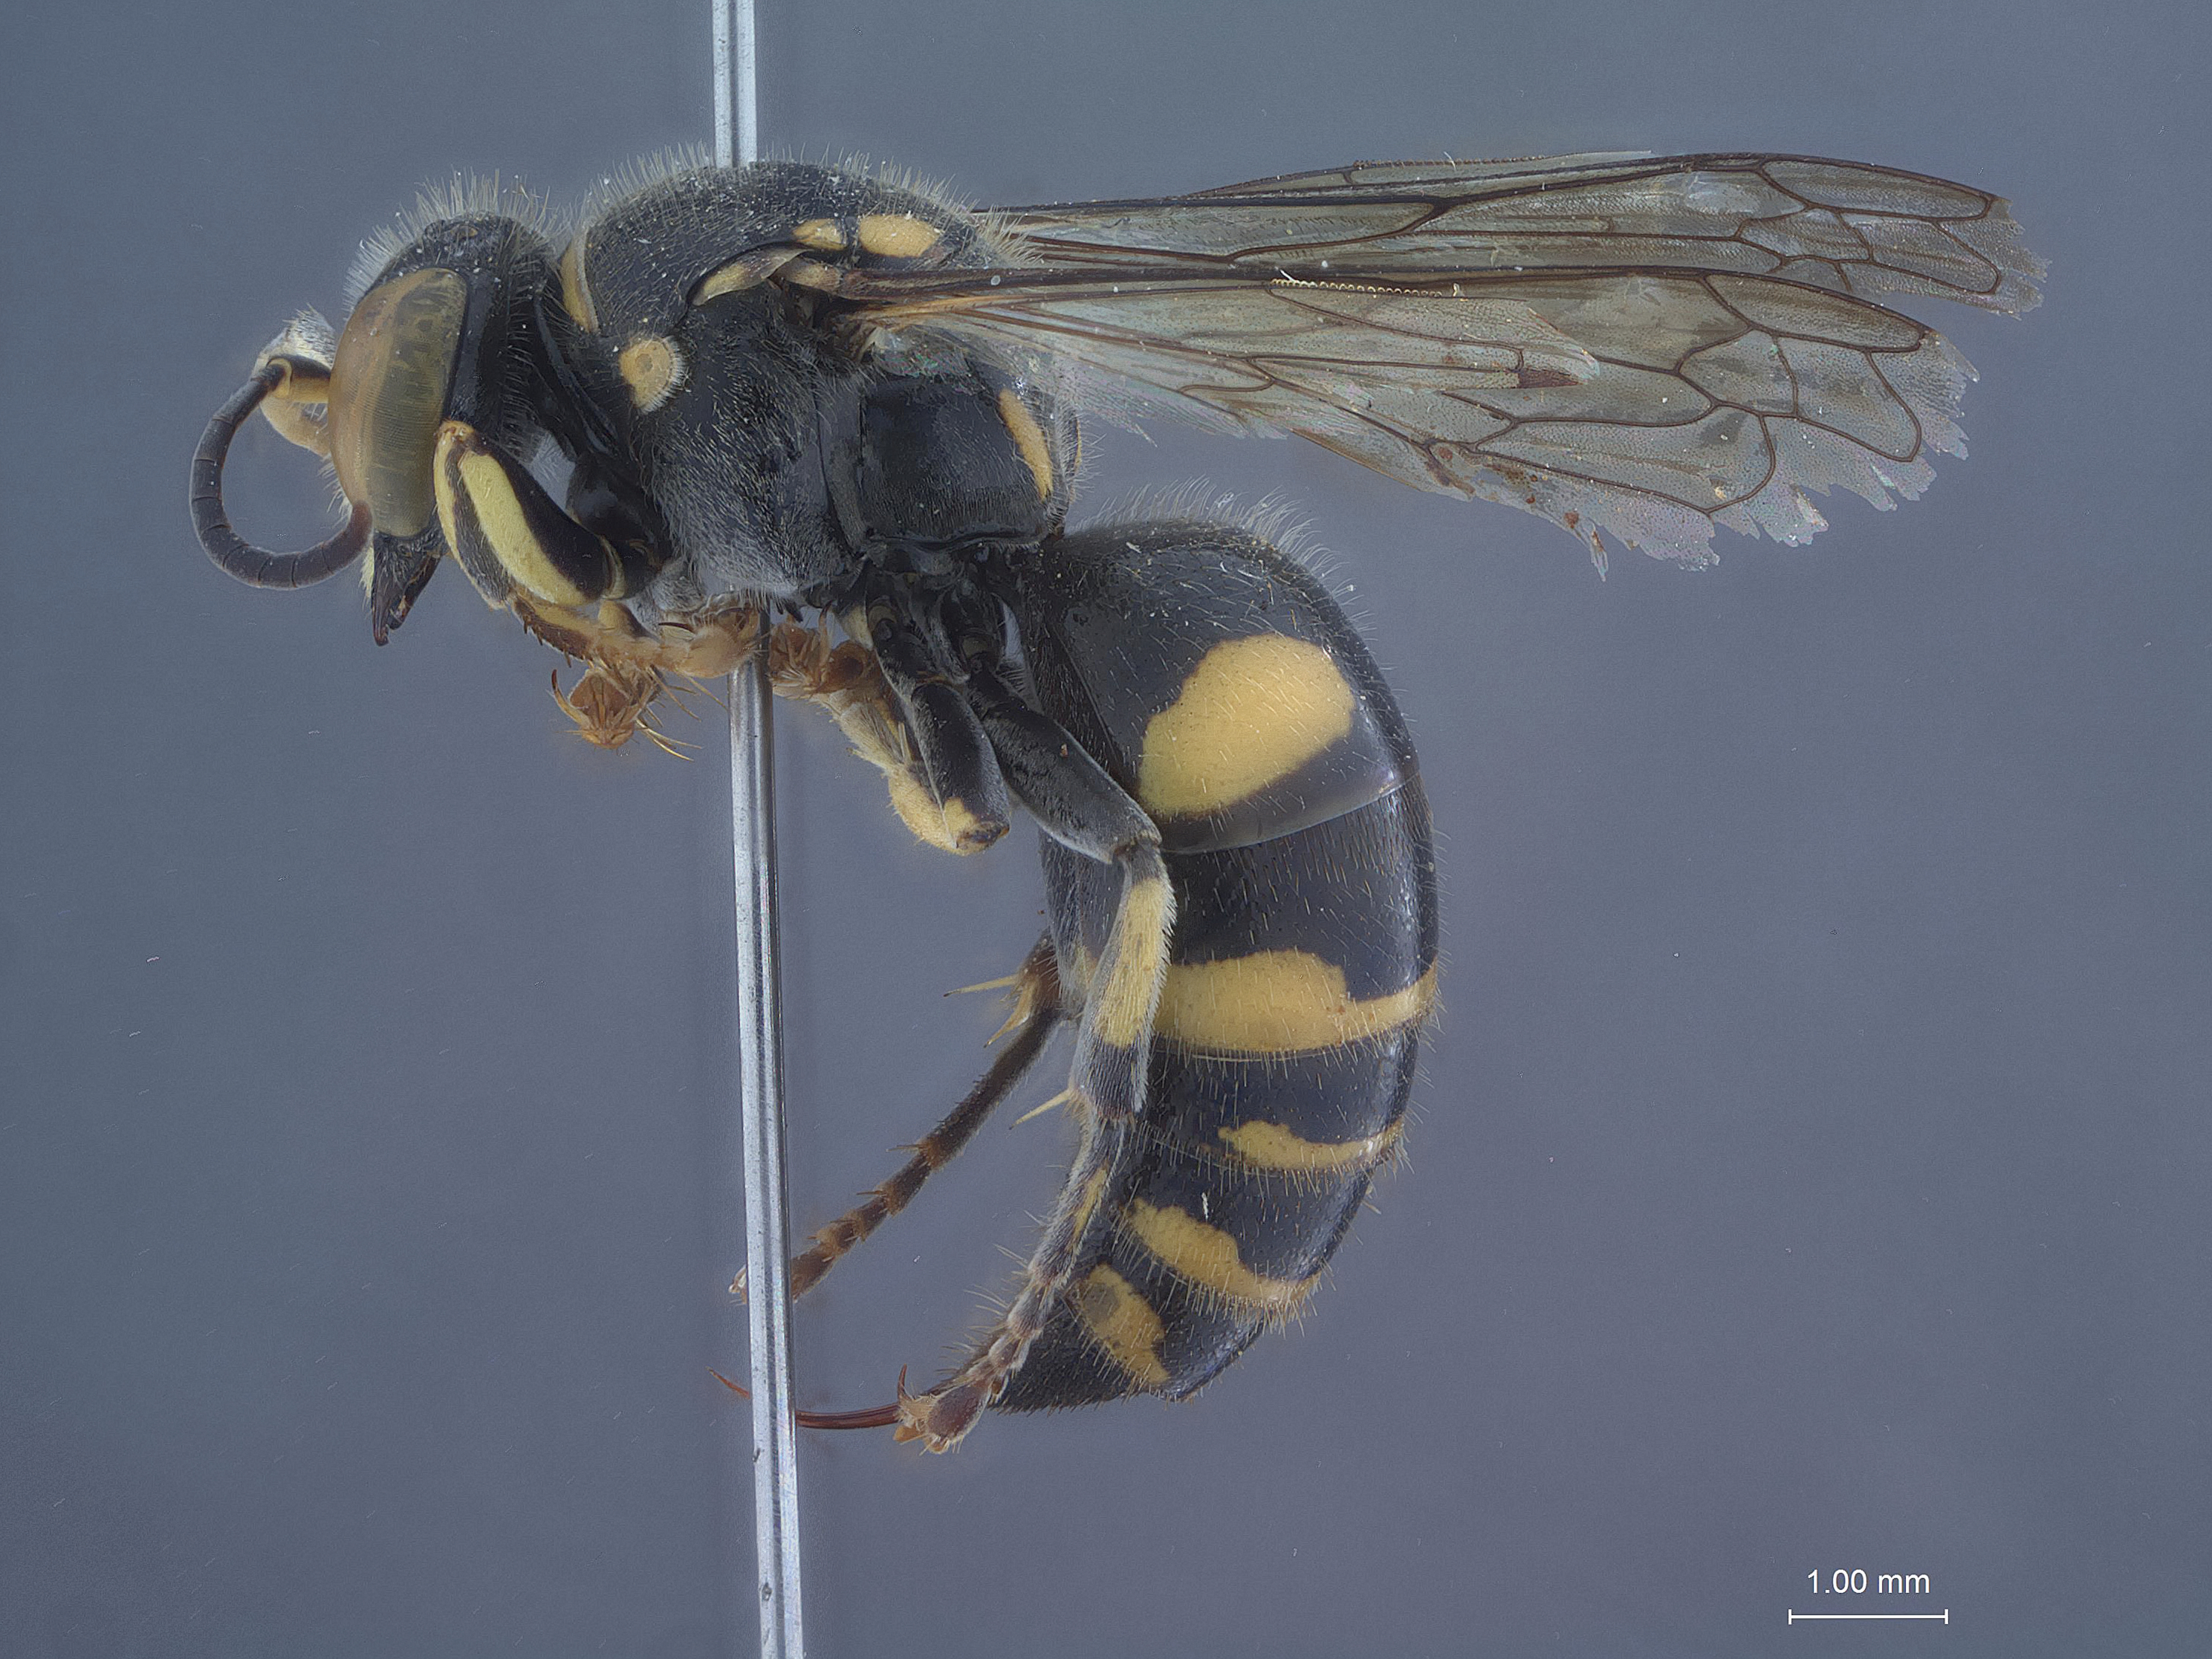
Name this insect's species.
Bembecinus pacificus
